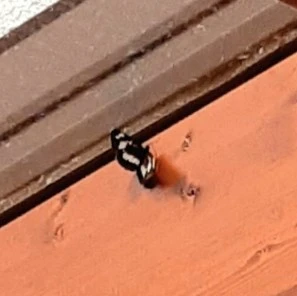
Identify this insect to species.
Neptis rivularis
